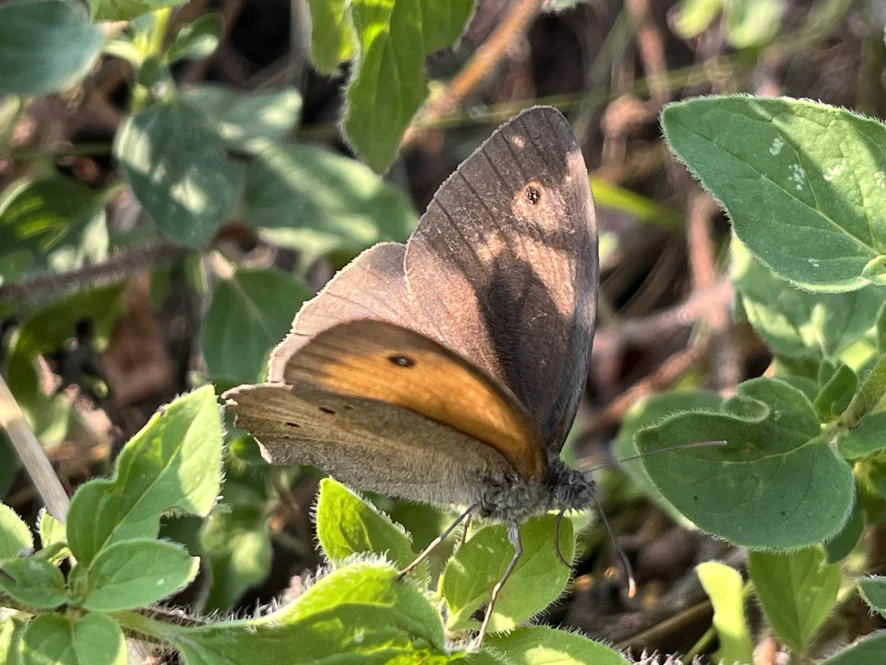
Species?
Maniola jurtina
